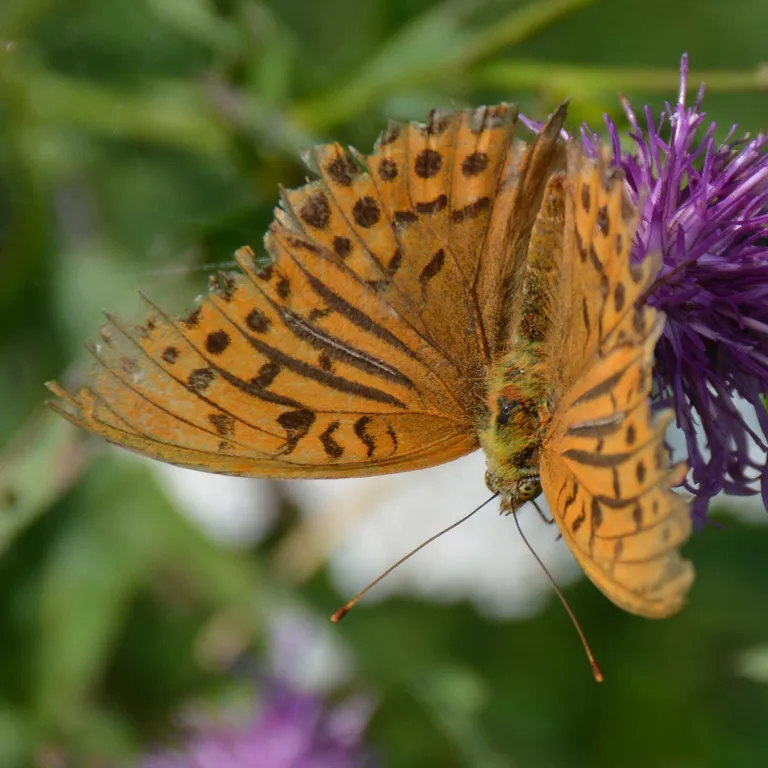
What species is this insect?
Argynnis paphia
